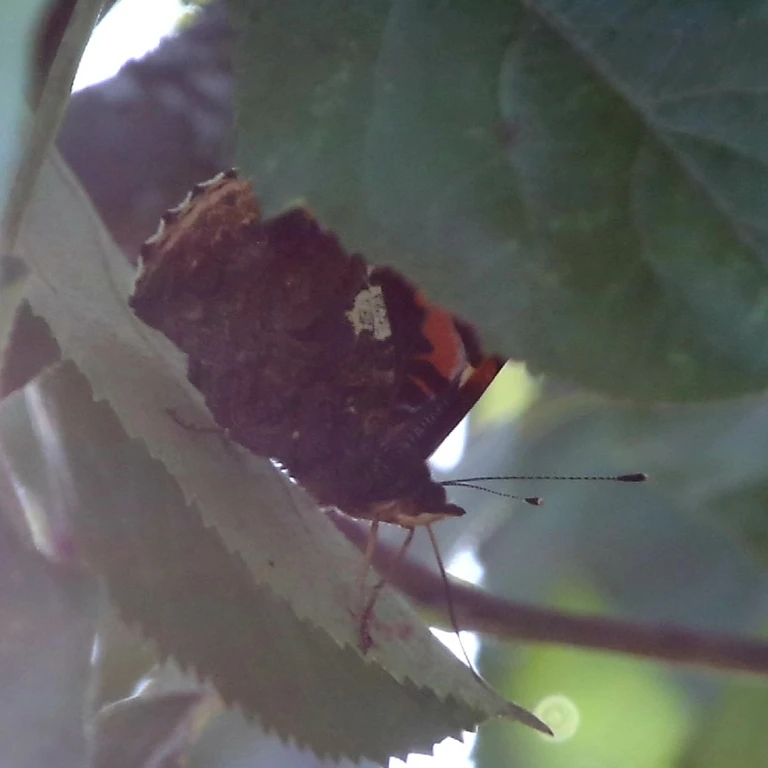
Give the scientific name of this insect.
Vanessa atalanta
